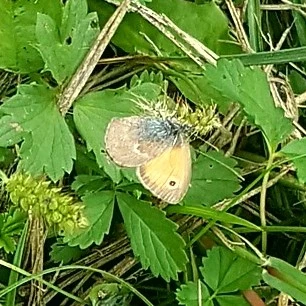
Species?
Coenonympha pamphilus
